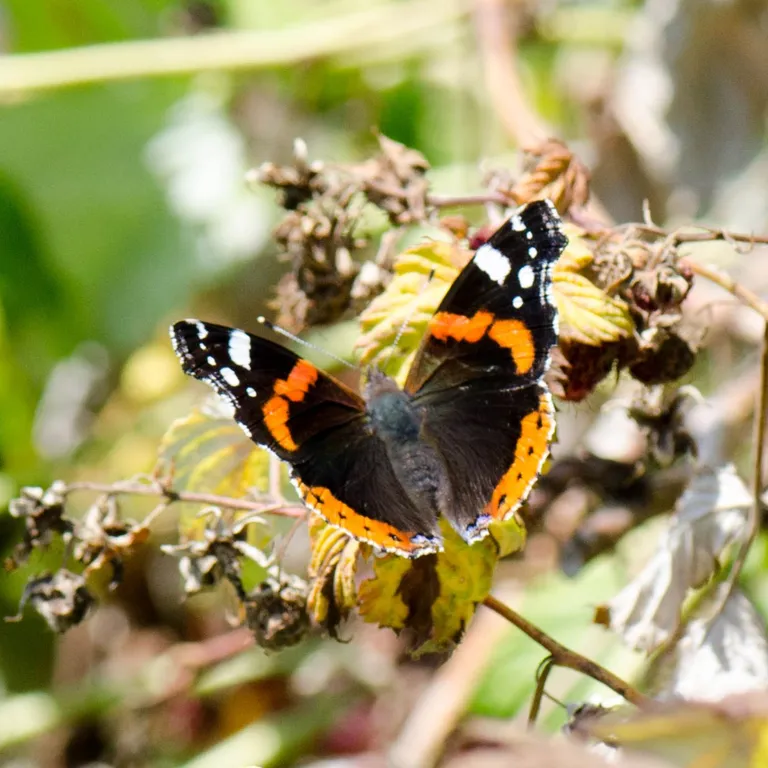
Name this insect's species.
Vanessa atalanta
